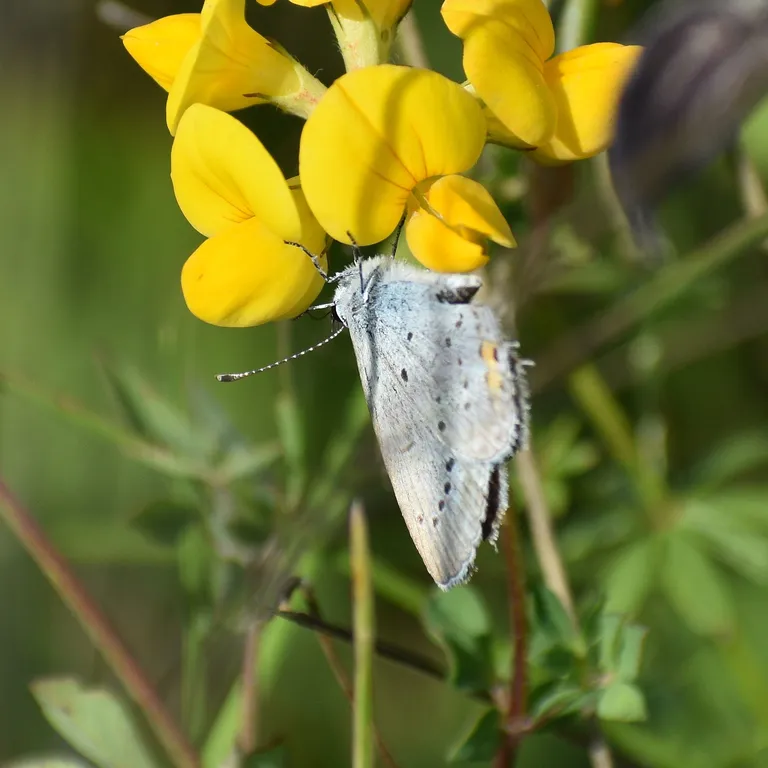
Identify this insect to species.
Cupido argiades (also Elkalyce argiades)
